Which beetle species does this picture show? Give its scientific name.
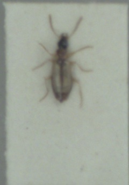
Philorhizus melanocephalus
